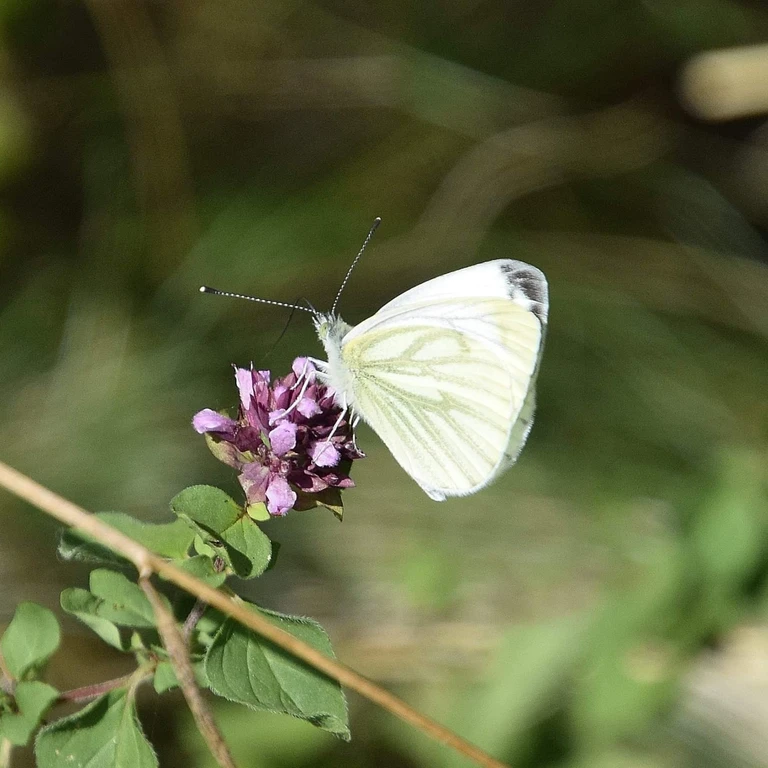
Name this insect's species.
Pieris napi
